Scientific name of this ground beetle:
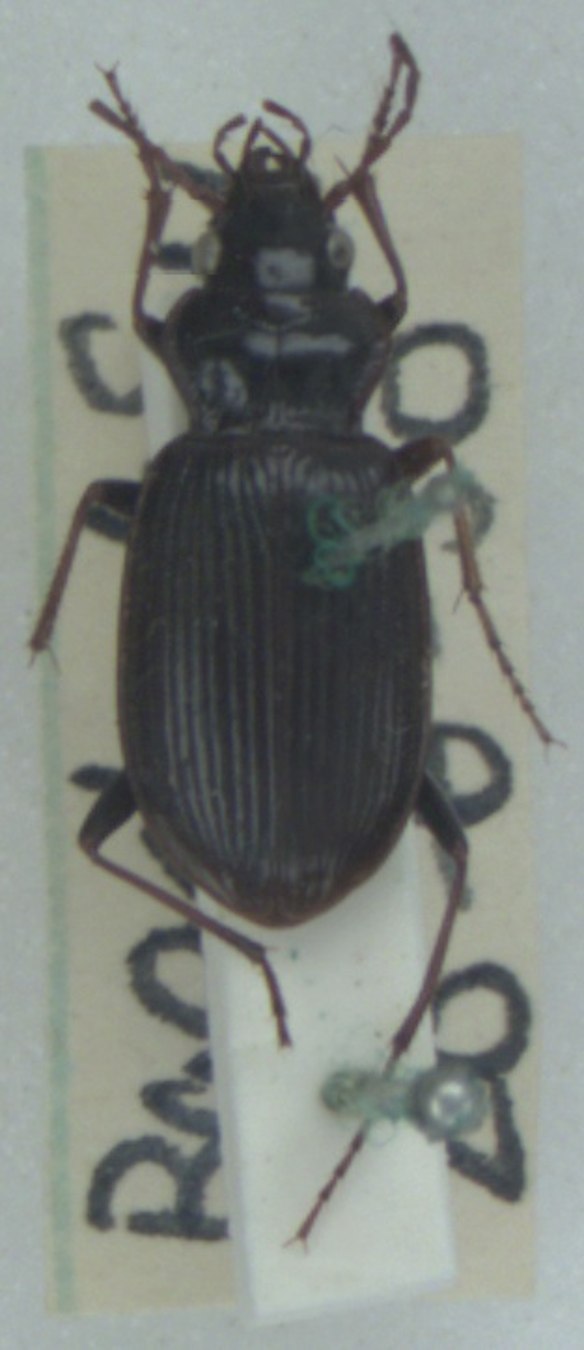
Nebria brevicollis
